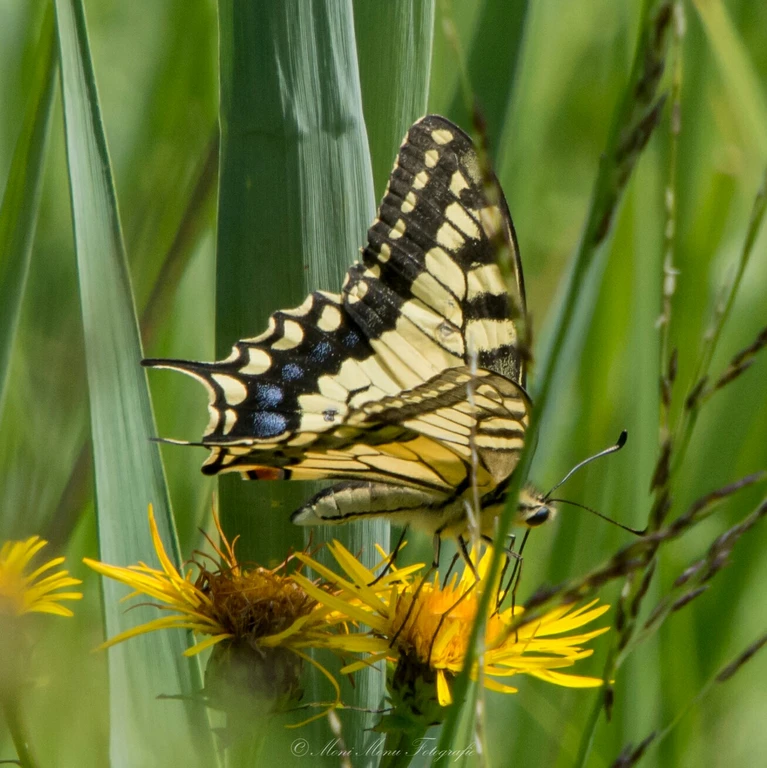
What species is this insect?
Papilio machaon
